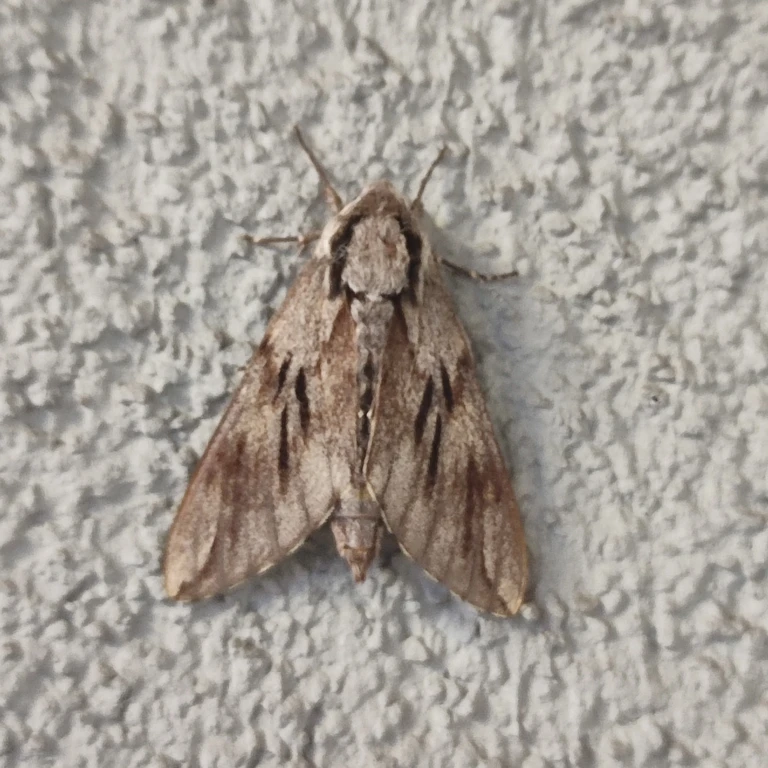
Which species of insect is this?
Sphinx pinastri
